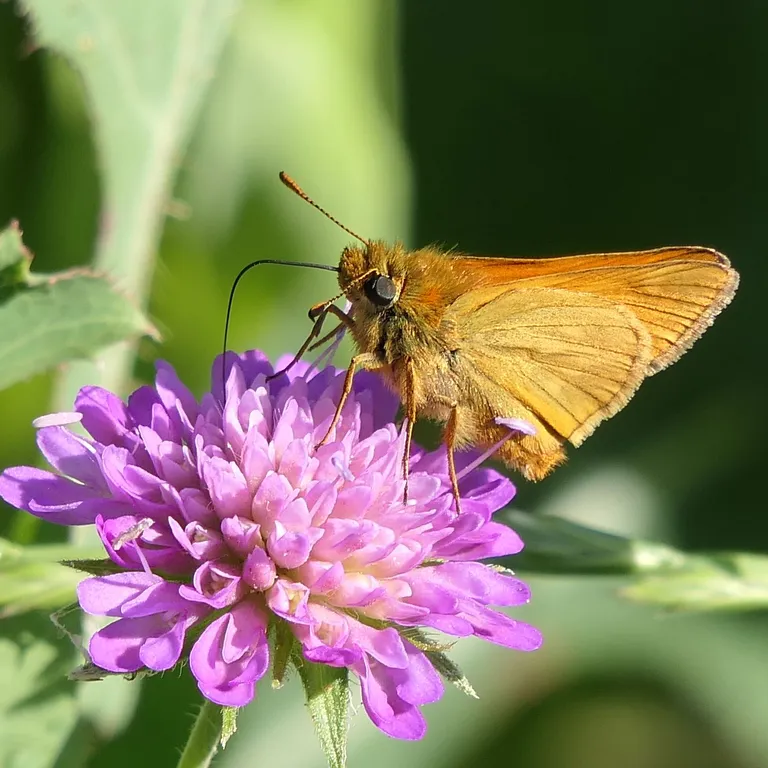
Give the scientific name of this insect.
Ochlodes sylvanus (also Ochlodes venata)
